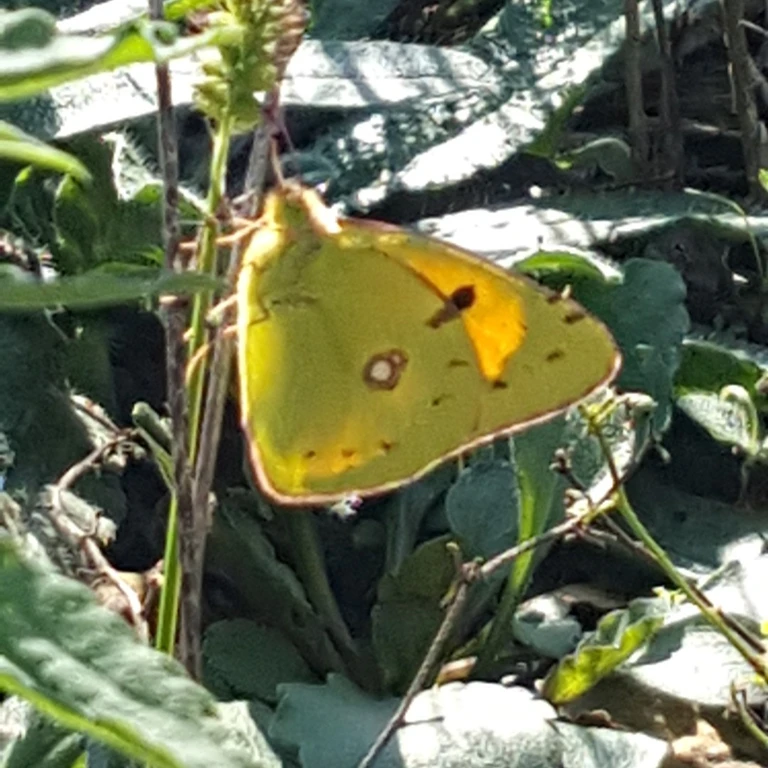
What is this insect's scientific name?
Colias croceus
